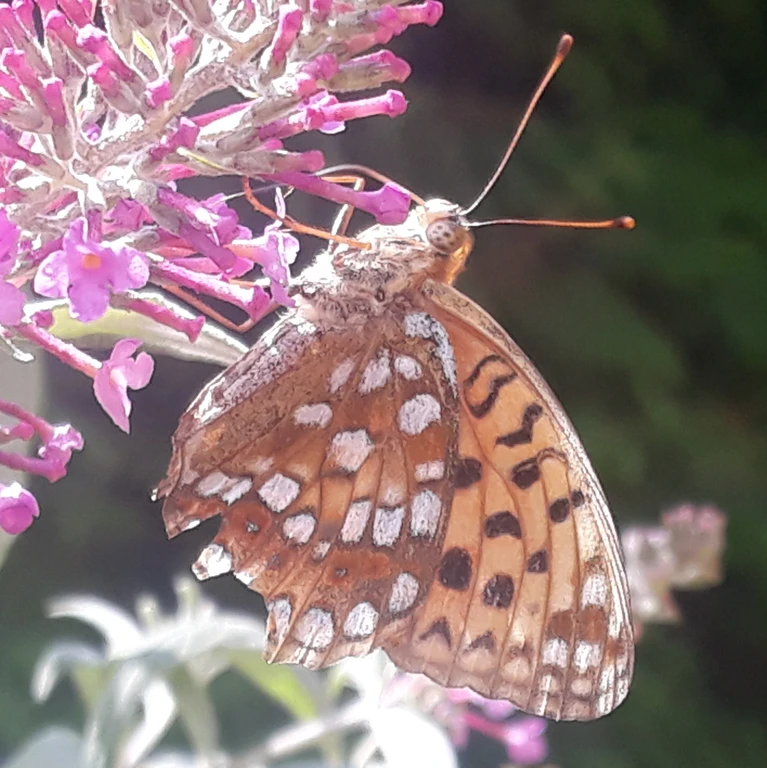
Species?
Fabriciana adippe
